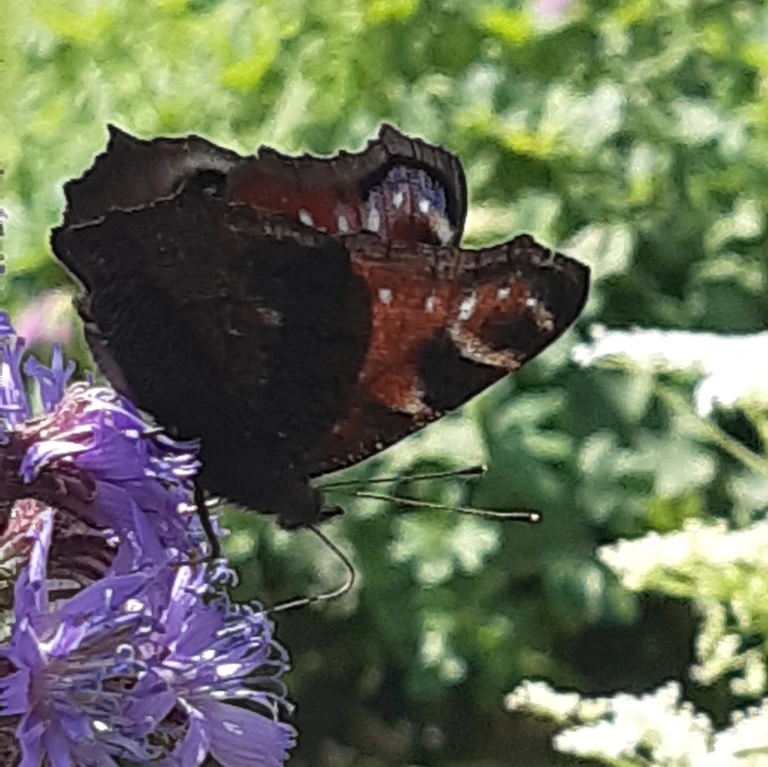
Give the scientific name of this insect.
Aglais io
